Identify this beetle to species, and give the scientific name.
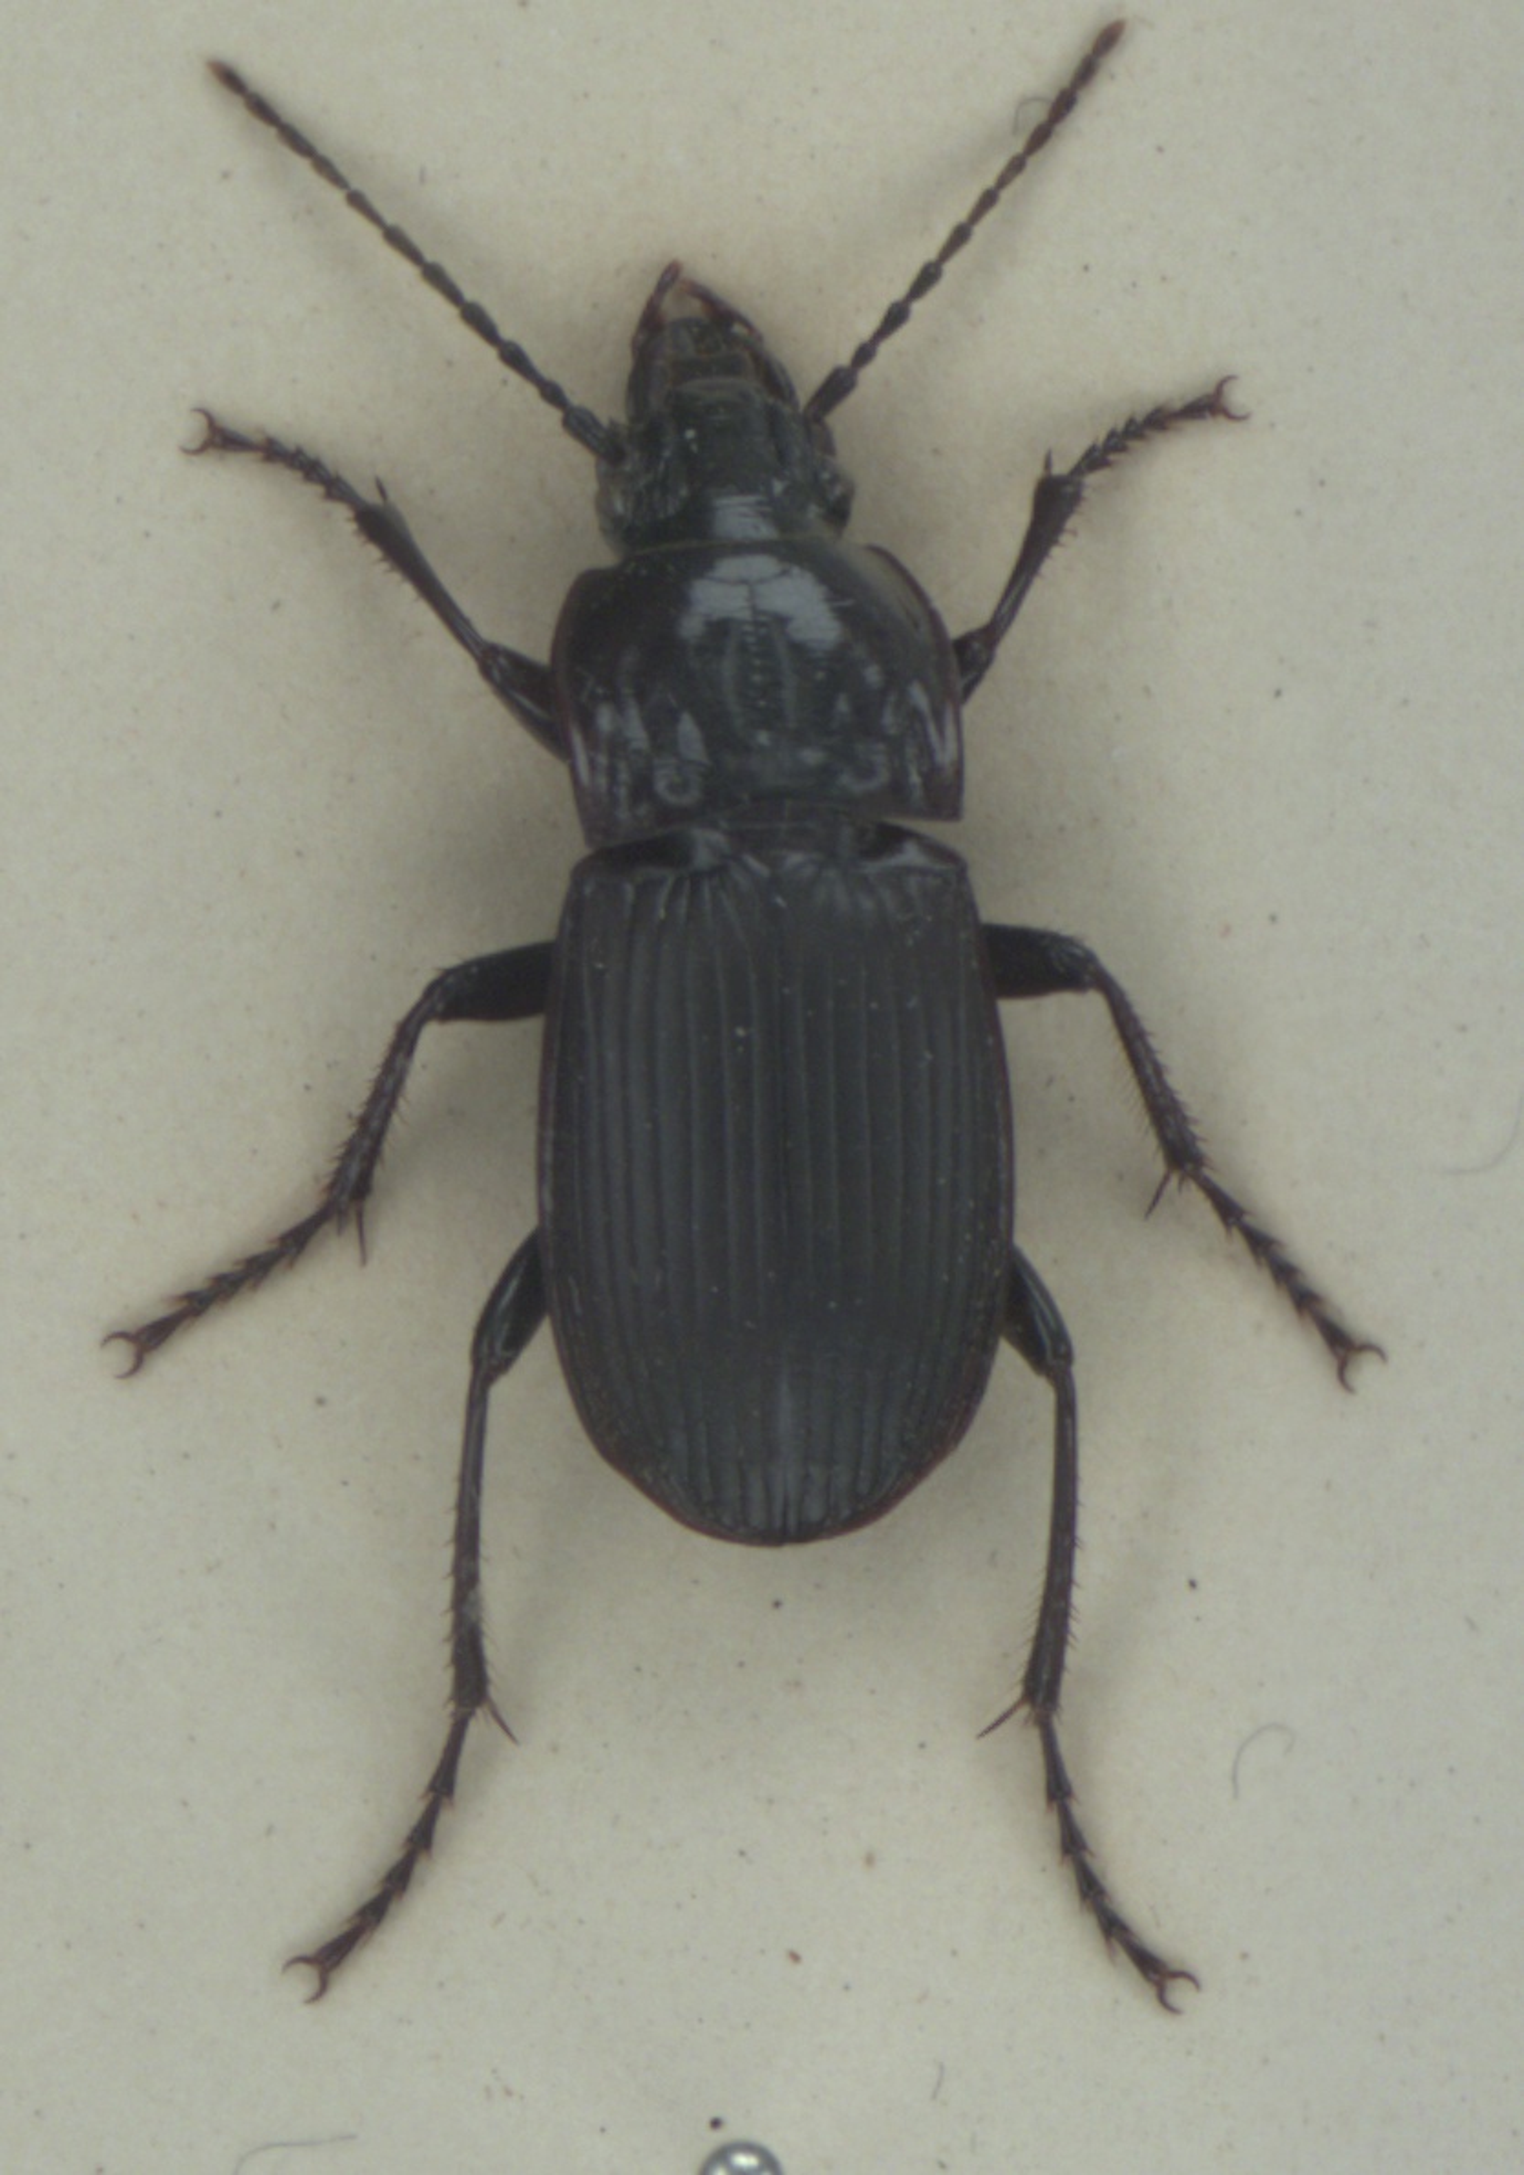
Abax parallelepipedus
